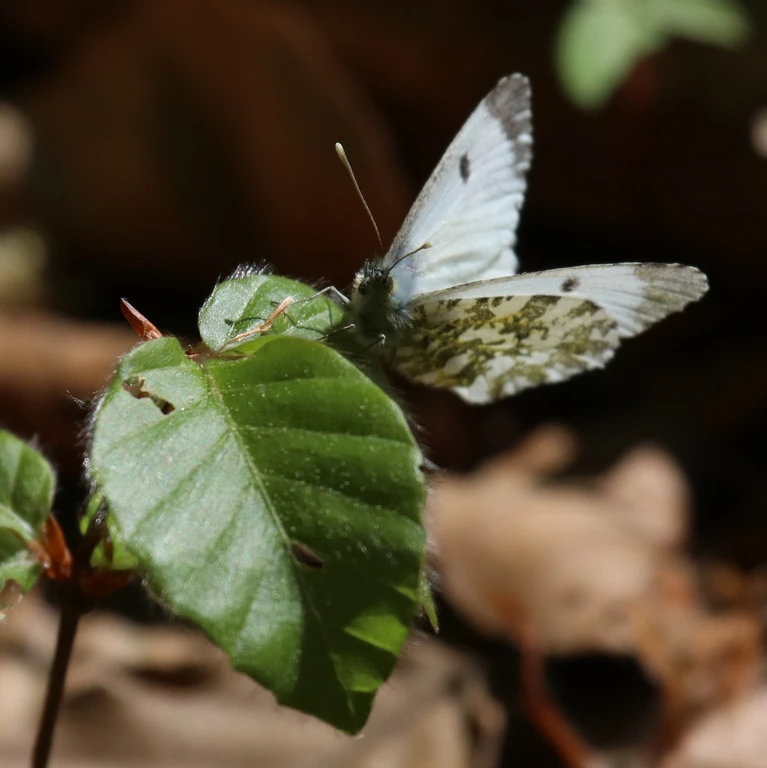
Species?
Anthocharis cardamines
